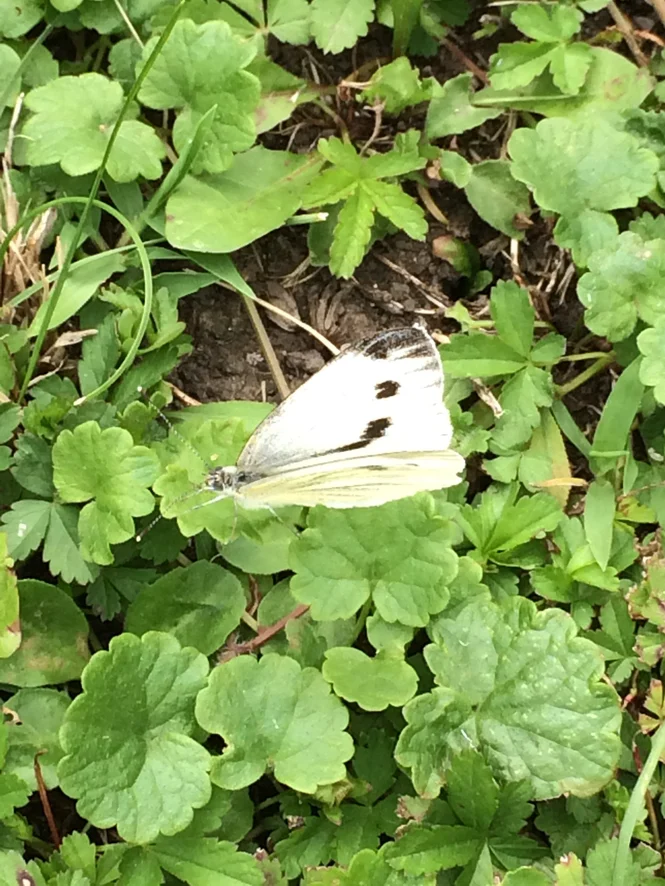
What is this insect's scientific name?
Pieris napi
